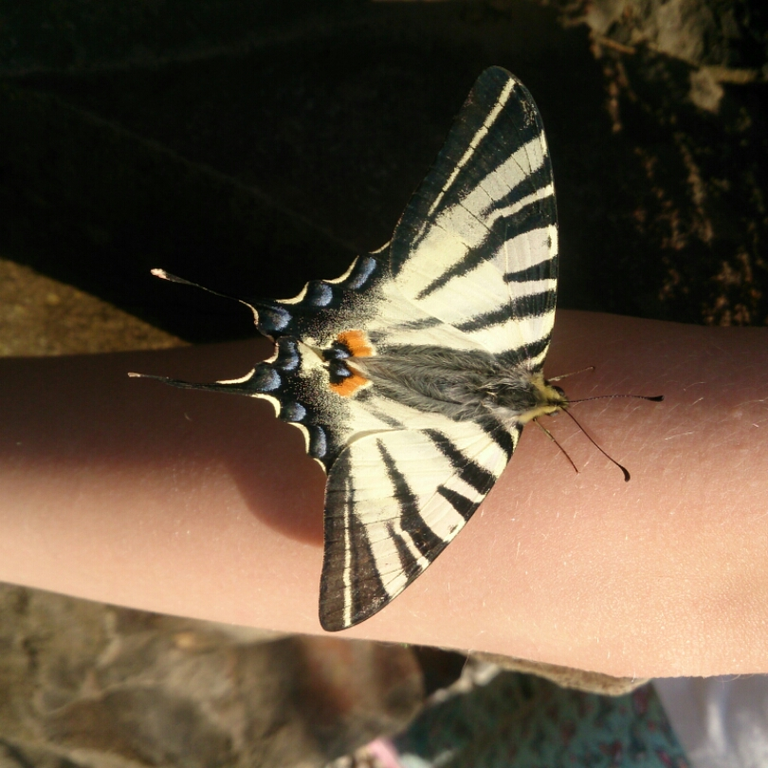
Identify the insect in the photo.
Iphiclides podalirius
